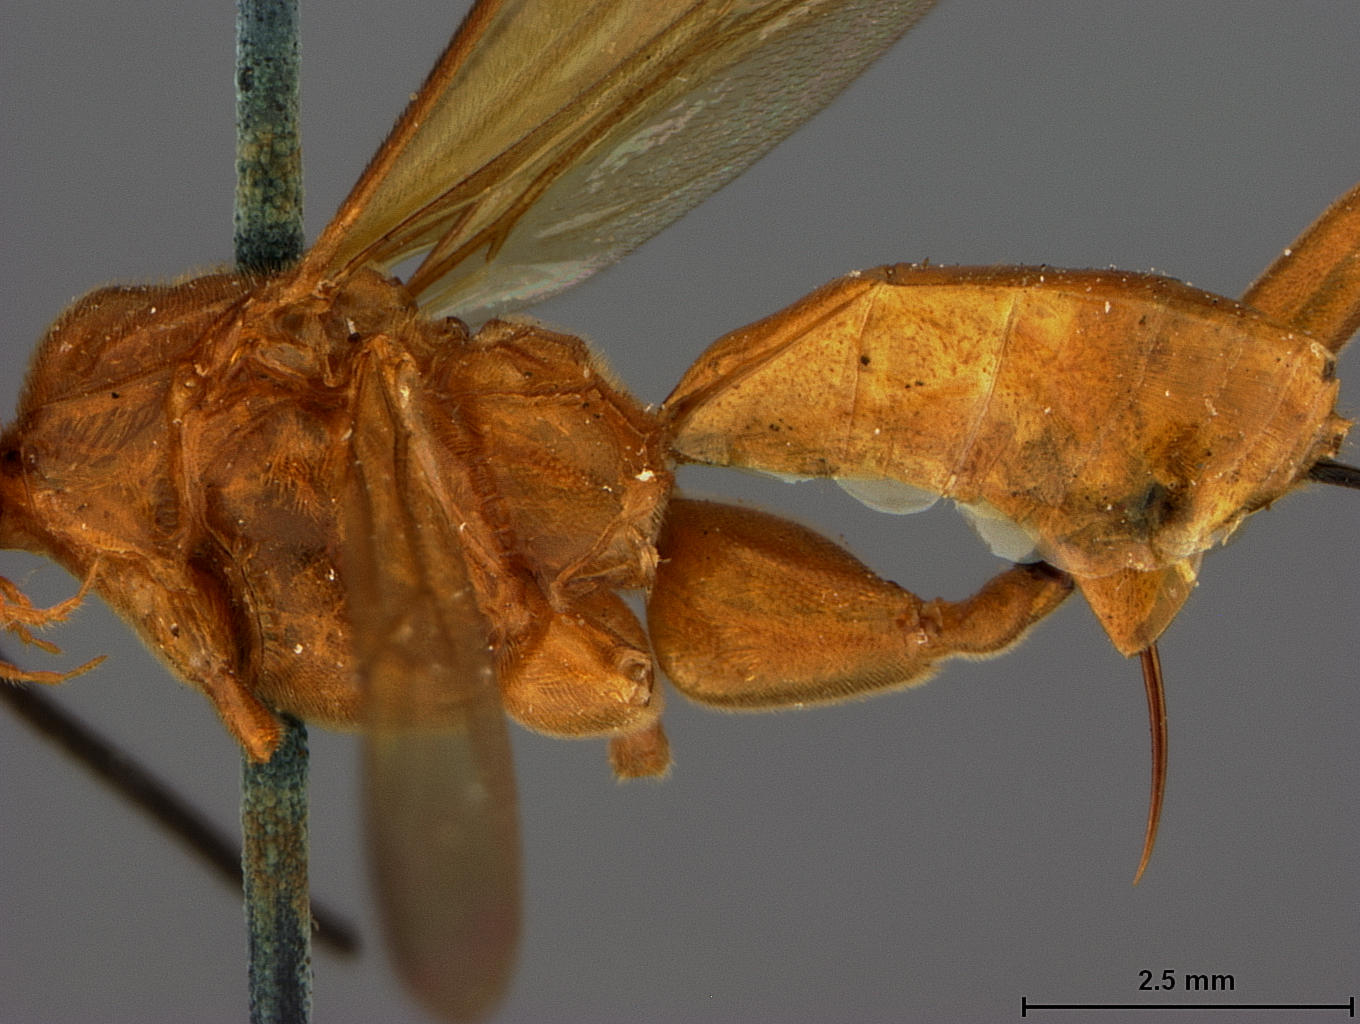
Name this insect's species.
Chromomicrodus abbottii
